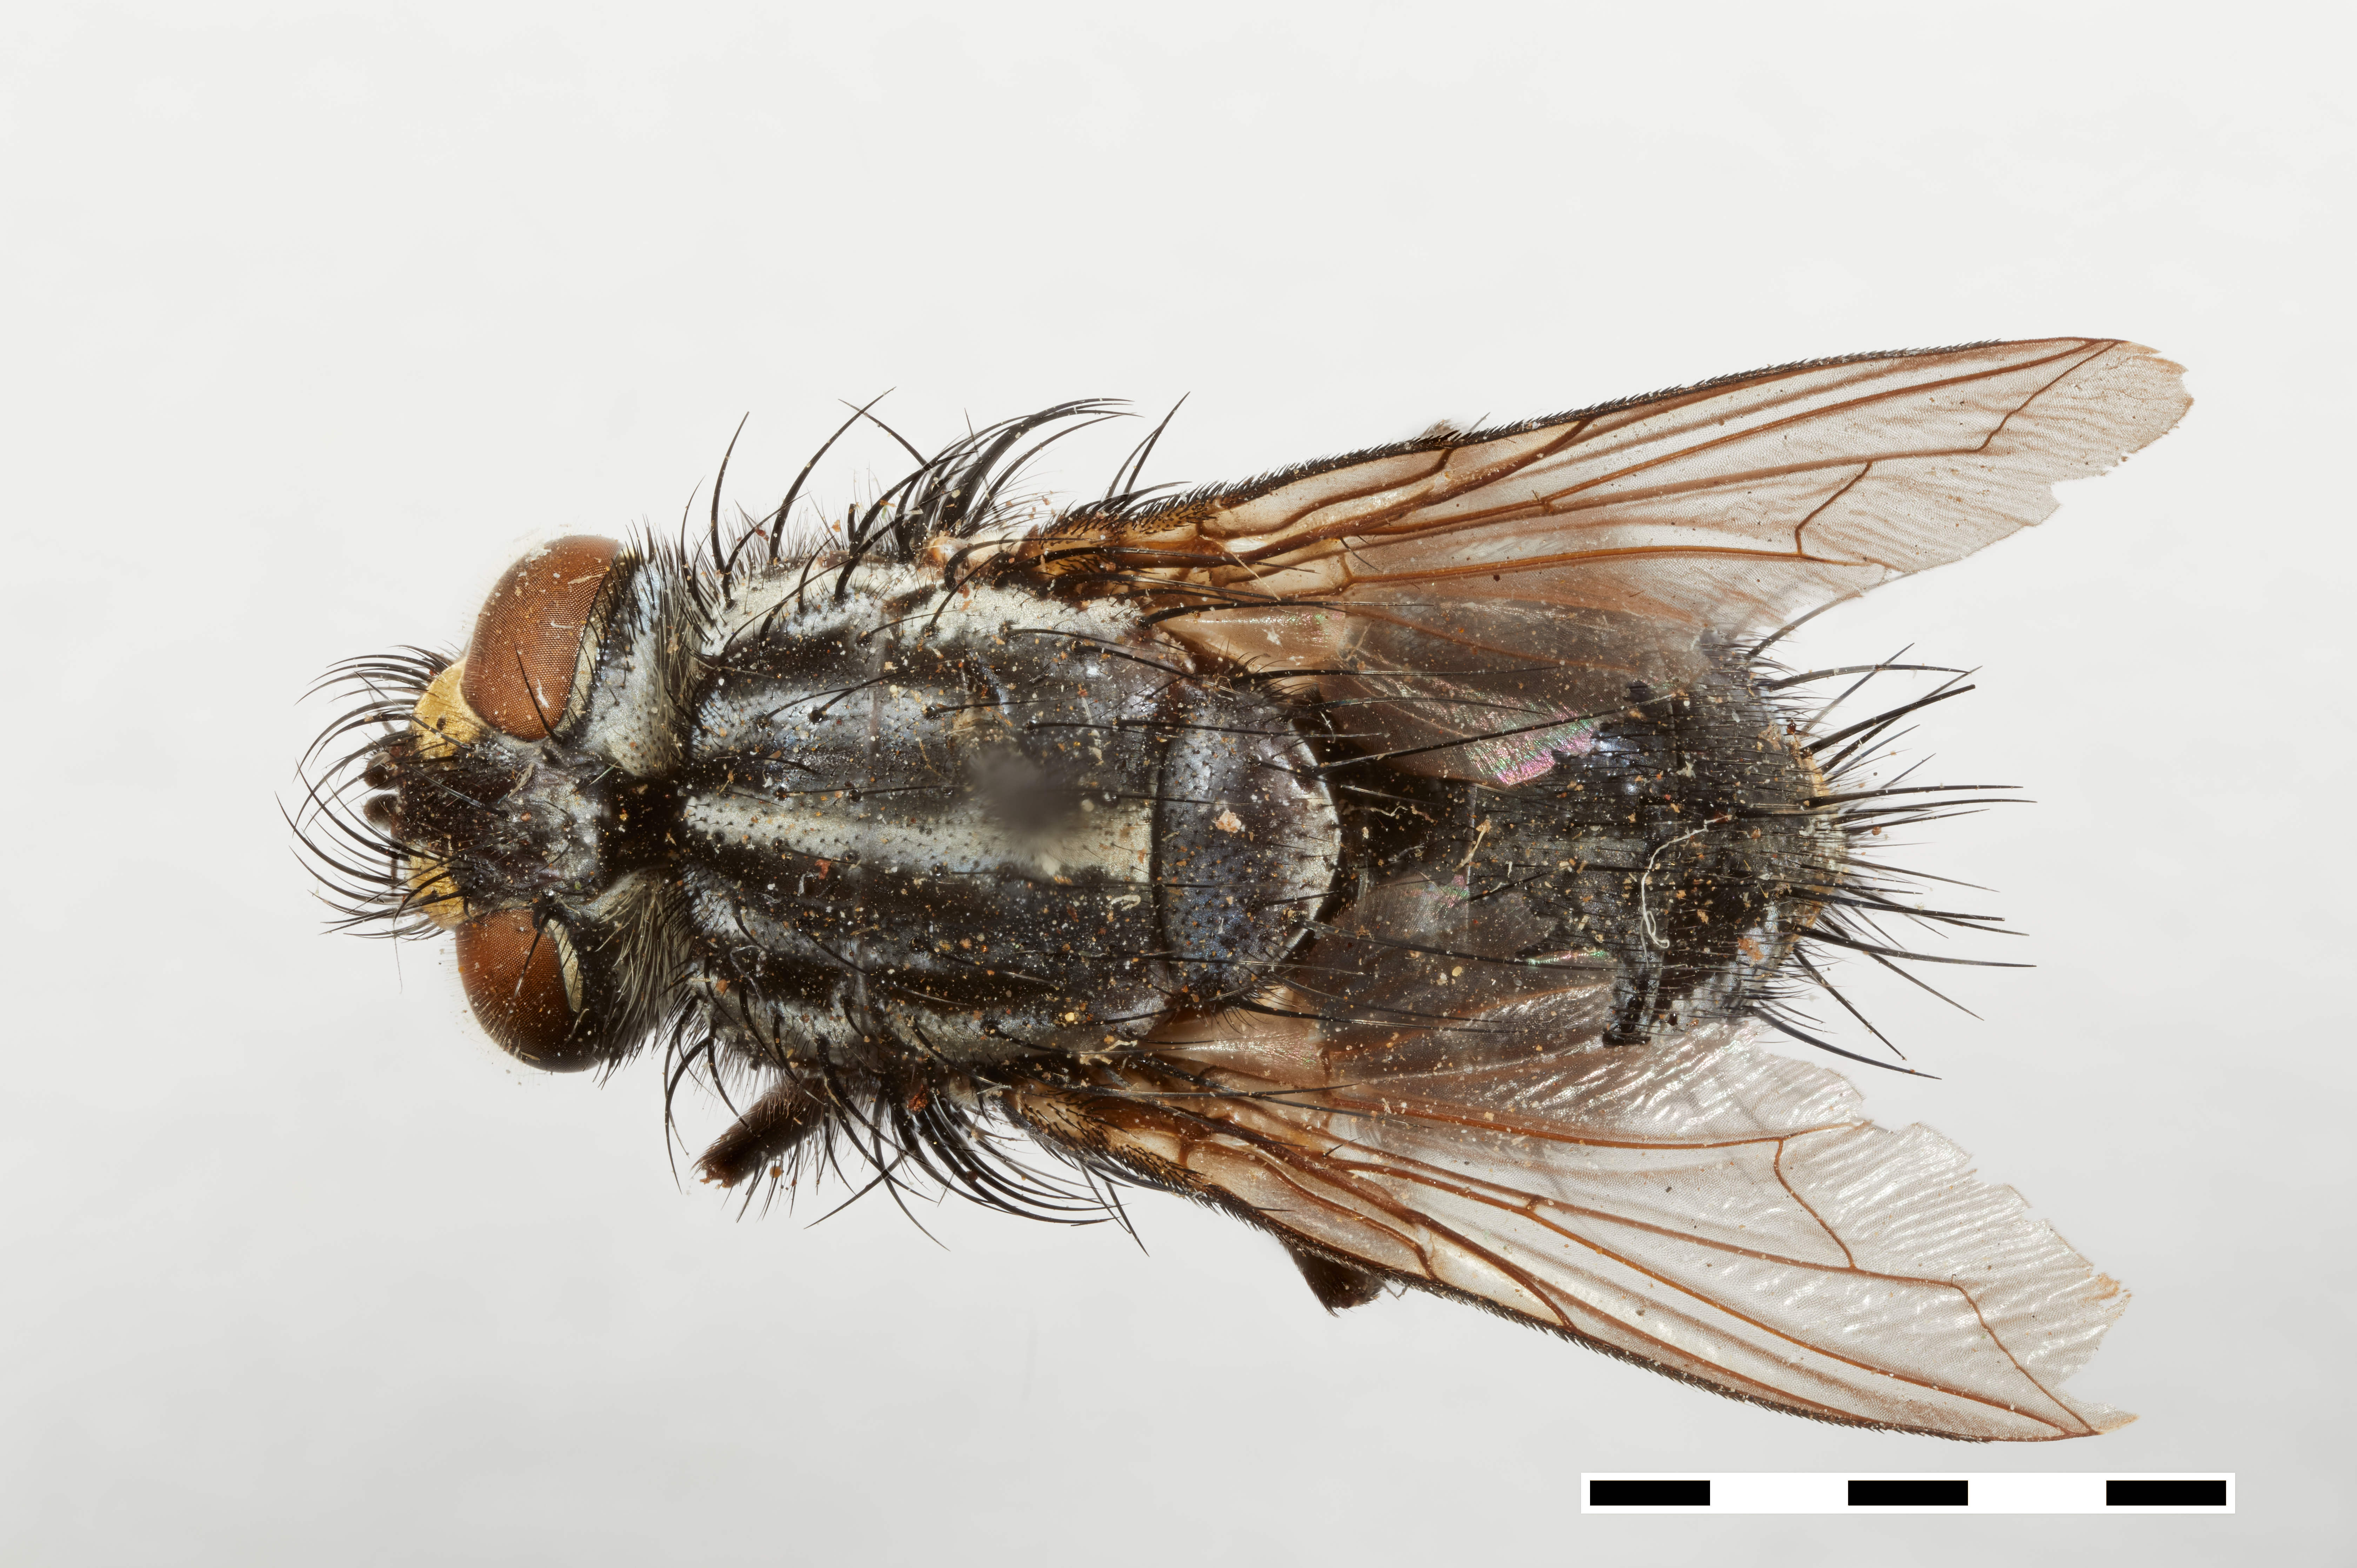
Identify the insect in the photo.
Macropatelloa tanumeana
